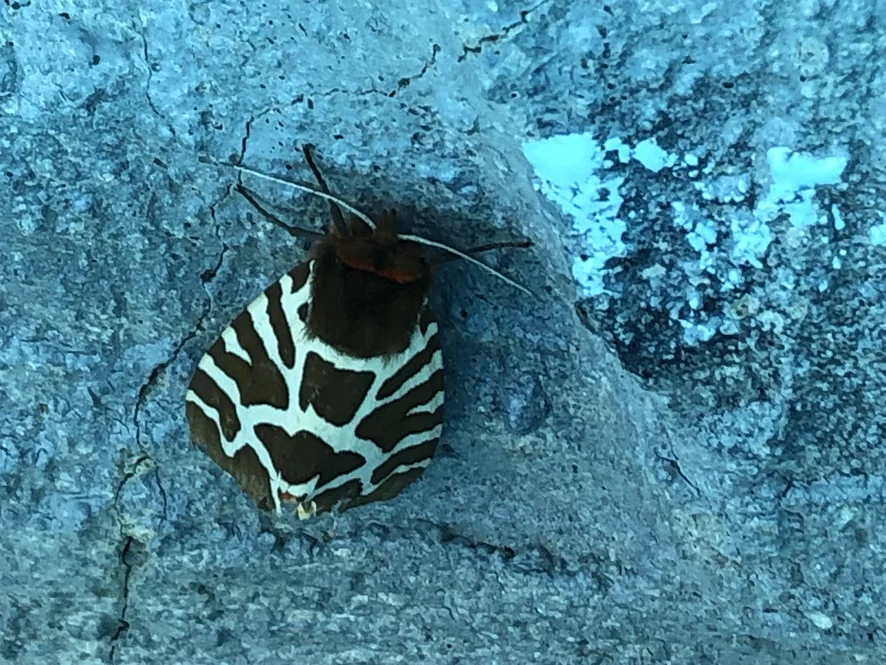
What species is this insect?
Arctia caja
